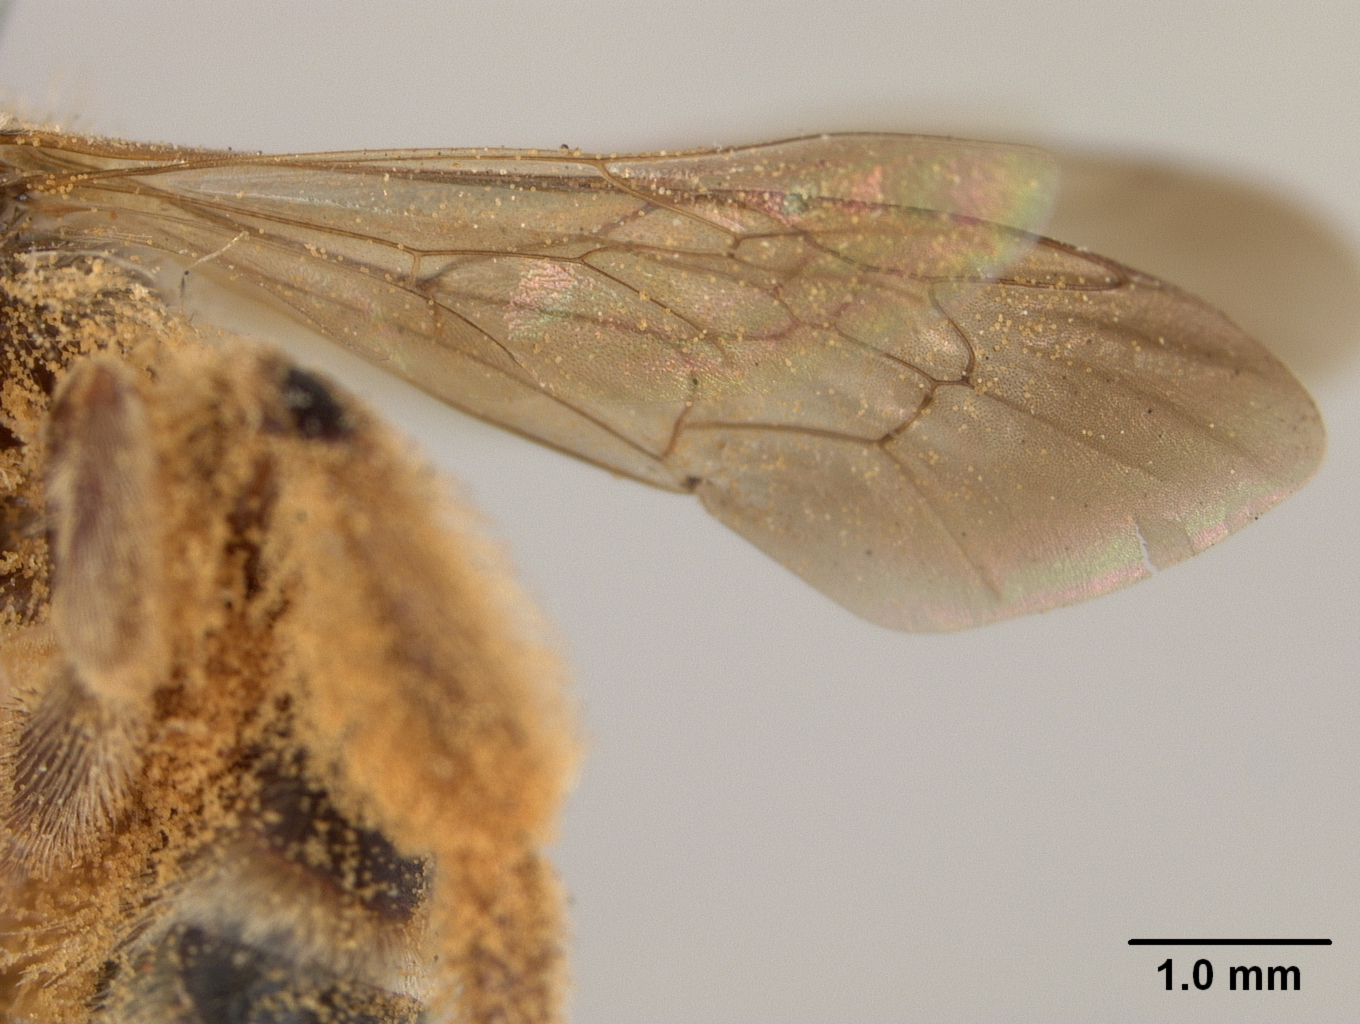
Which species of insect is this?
Andrena aliciarum
